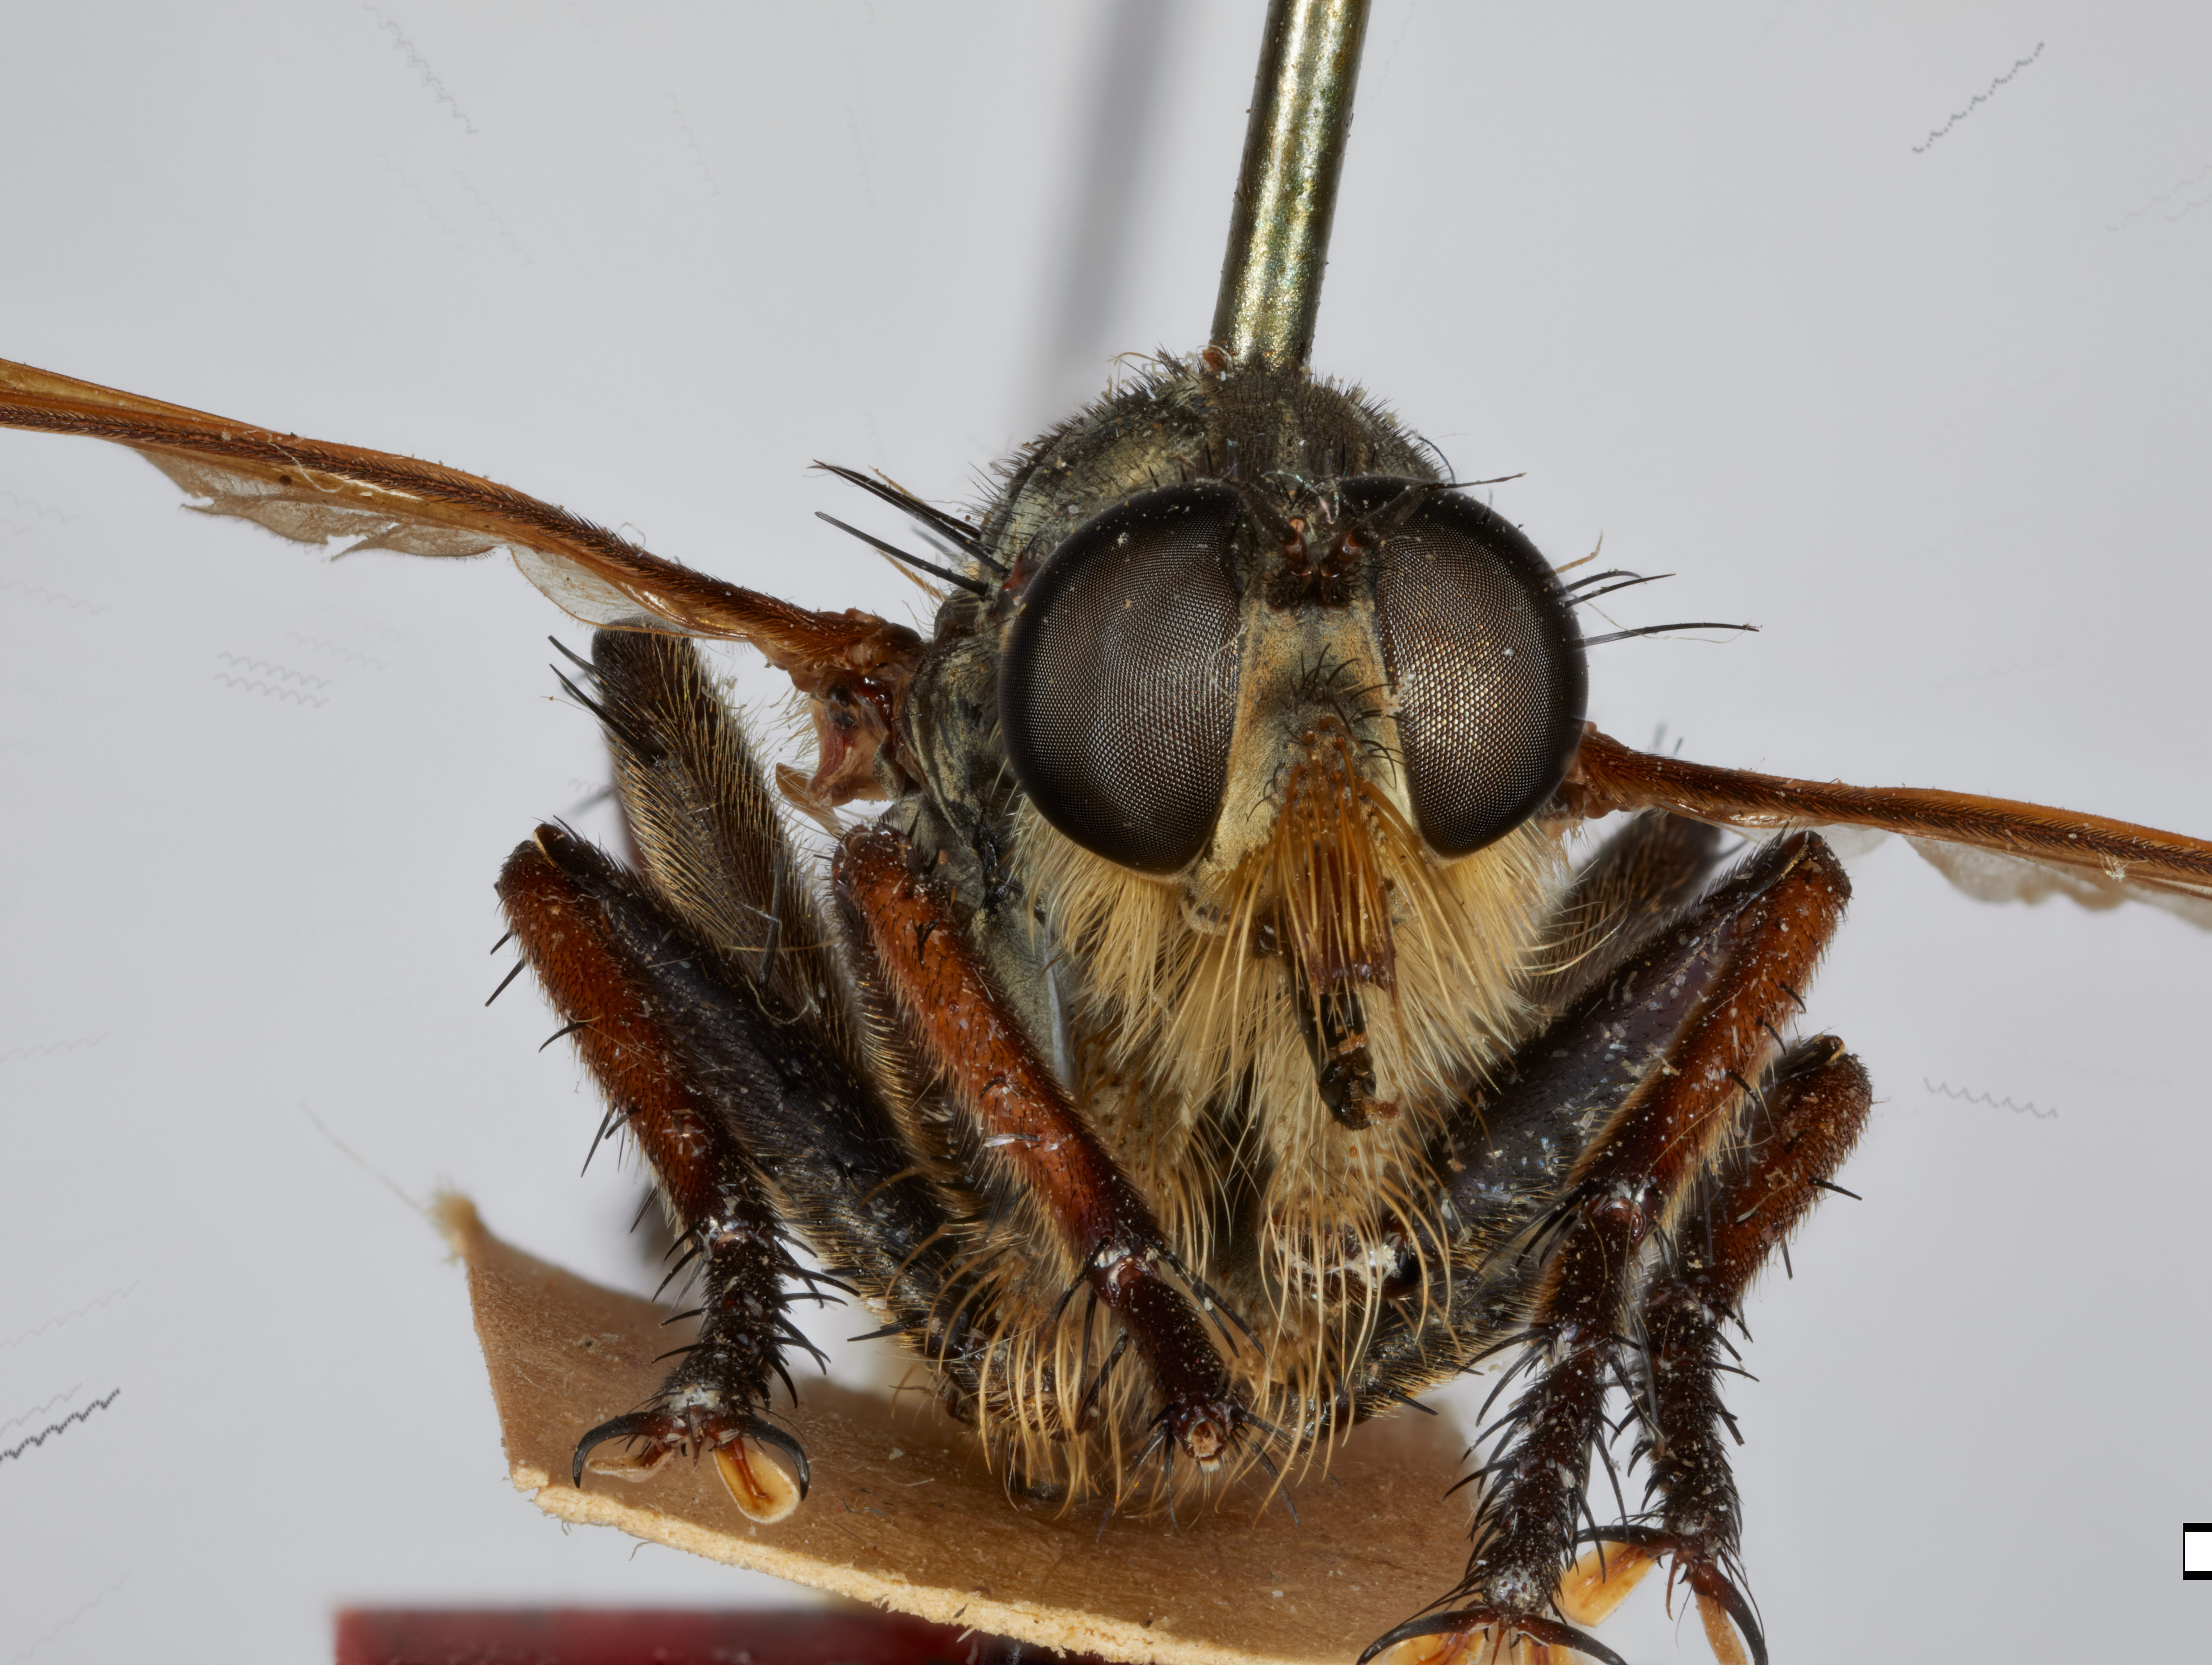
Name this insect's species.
Asilus brevistylus
